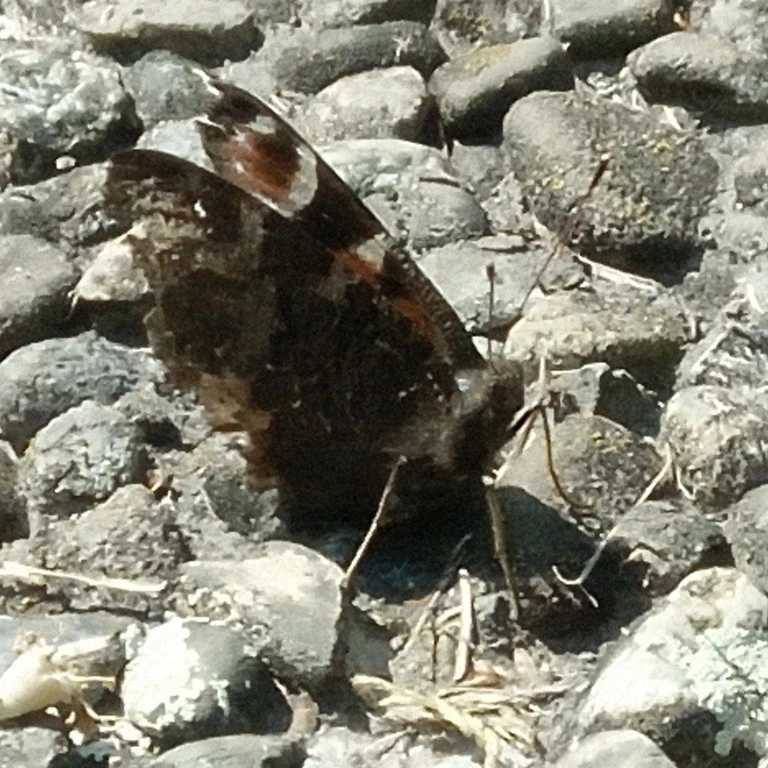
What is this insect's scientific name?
Aglais io
